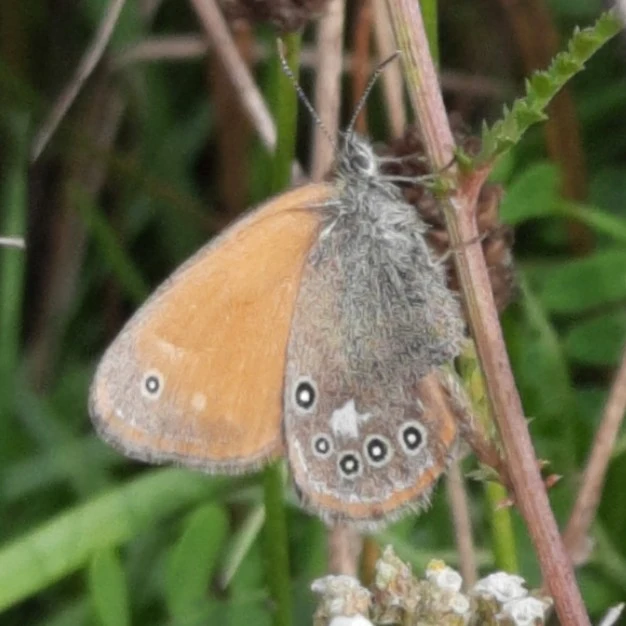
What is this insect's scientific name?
Coenonympha glycerion (also Coenonympha iphis)
